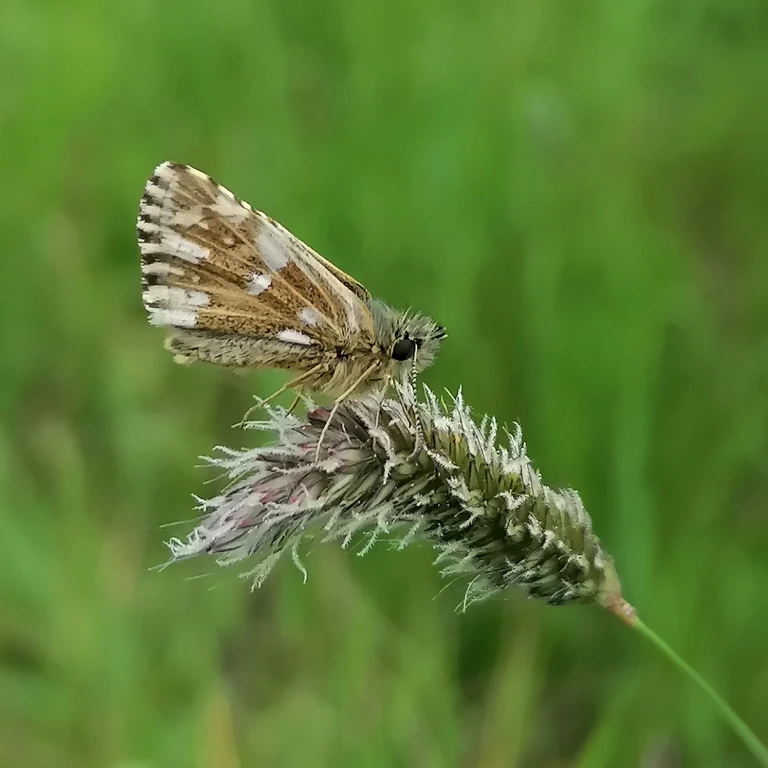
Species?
Pyrgus malvae
